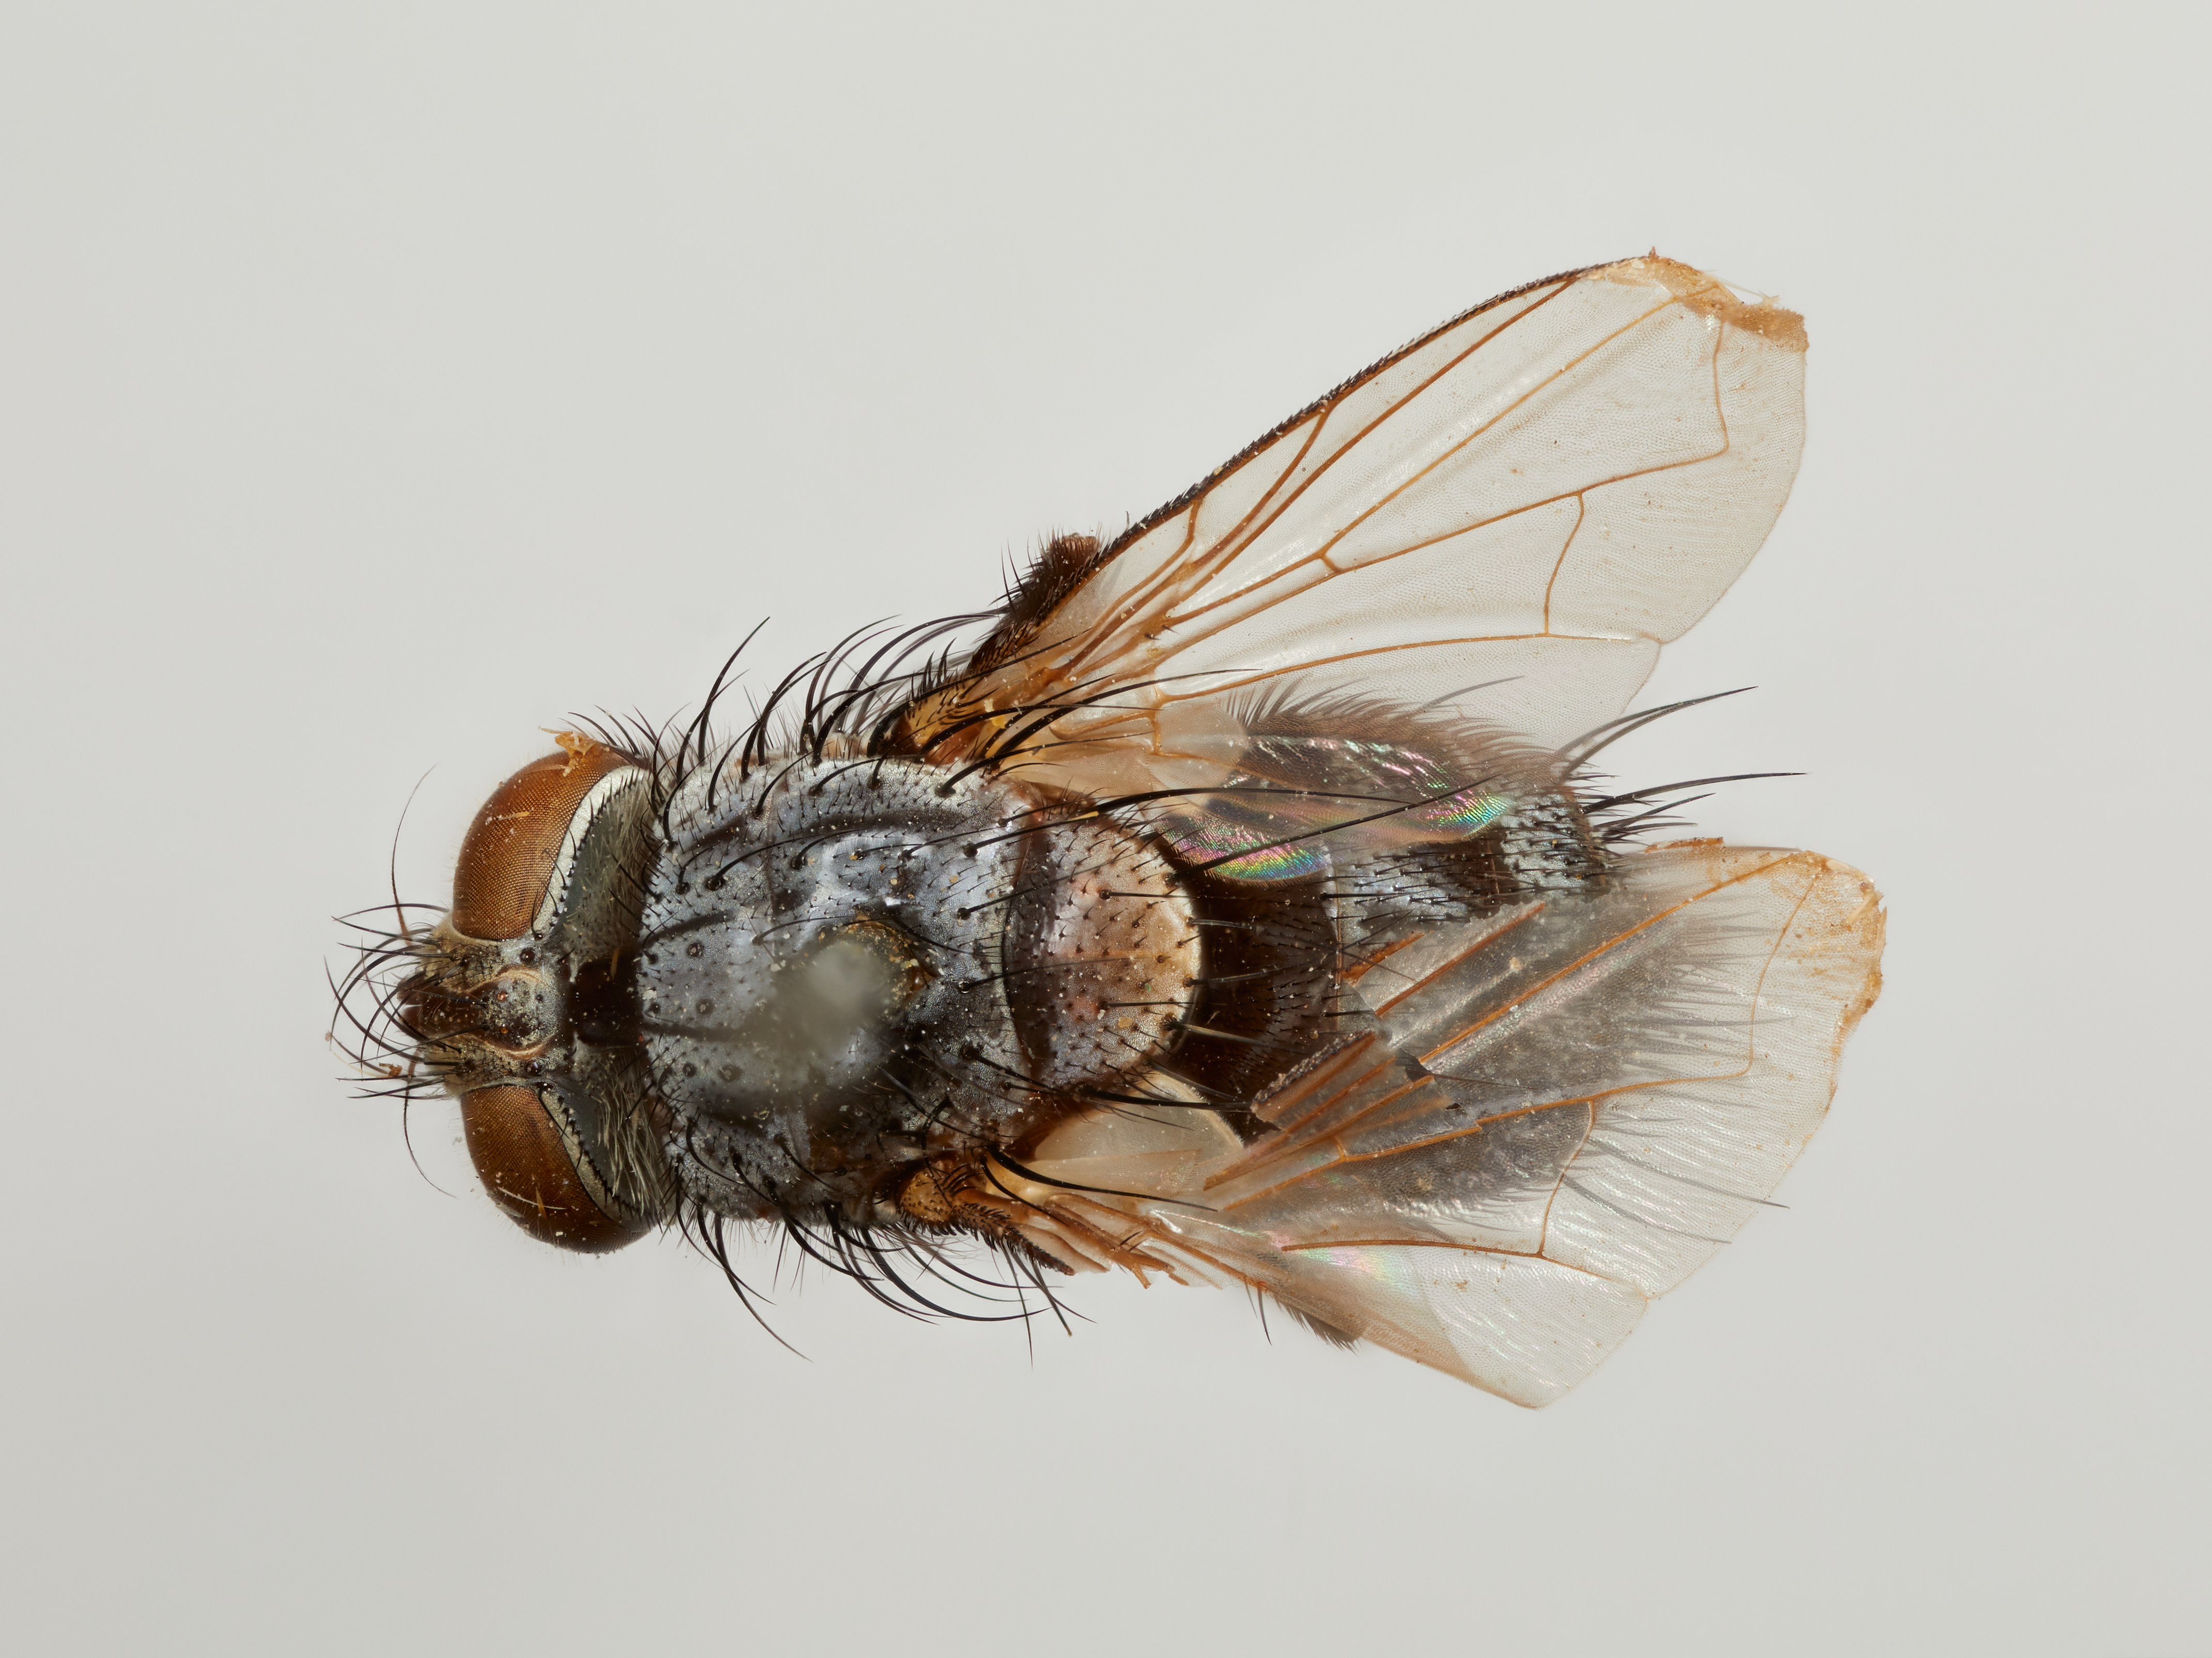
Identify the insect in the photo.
Sisyropa eudryae
